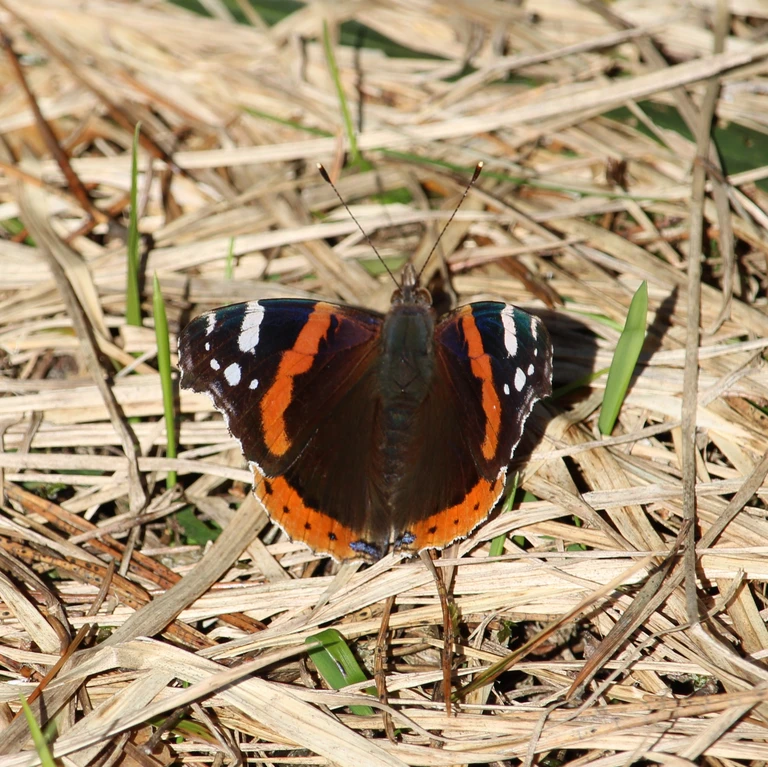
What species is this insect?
Vanessa atalanta
